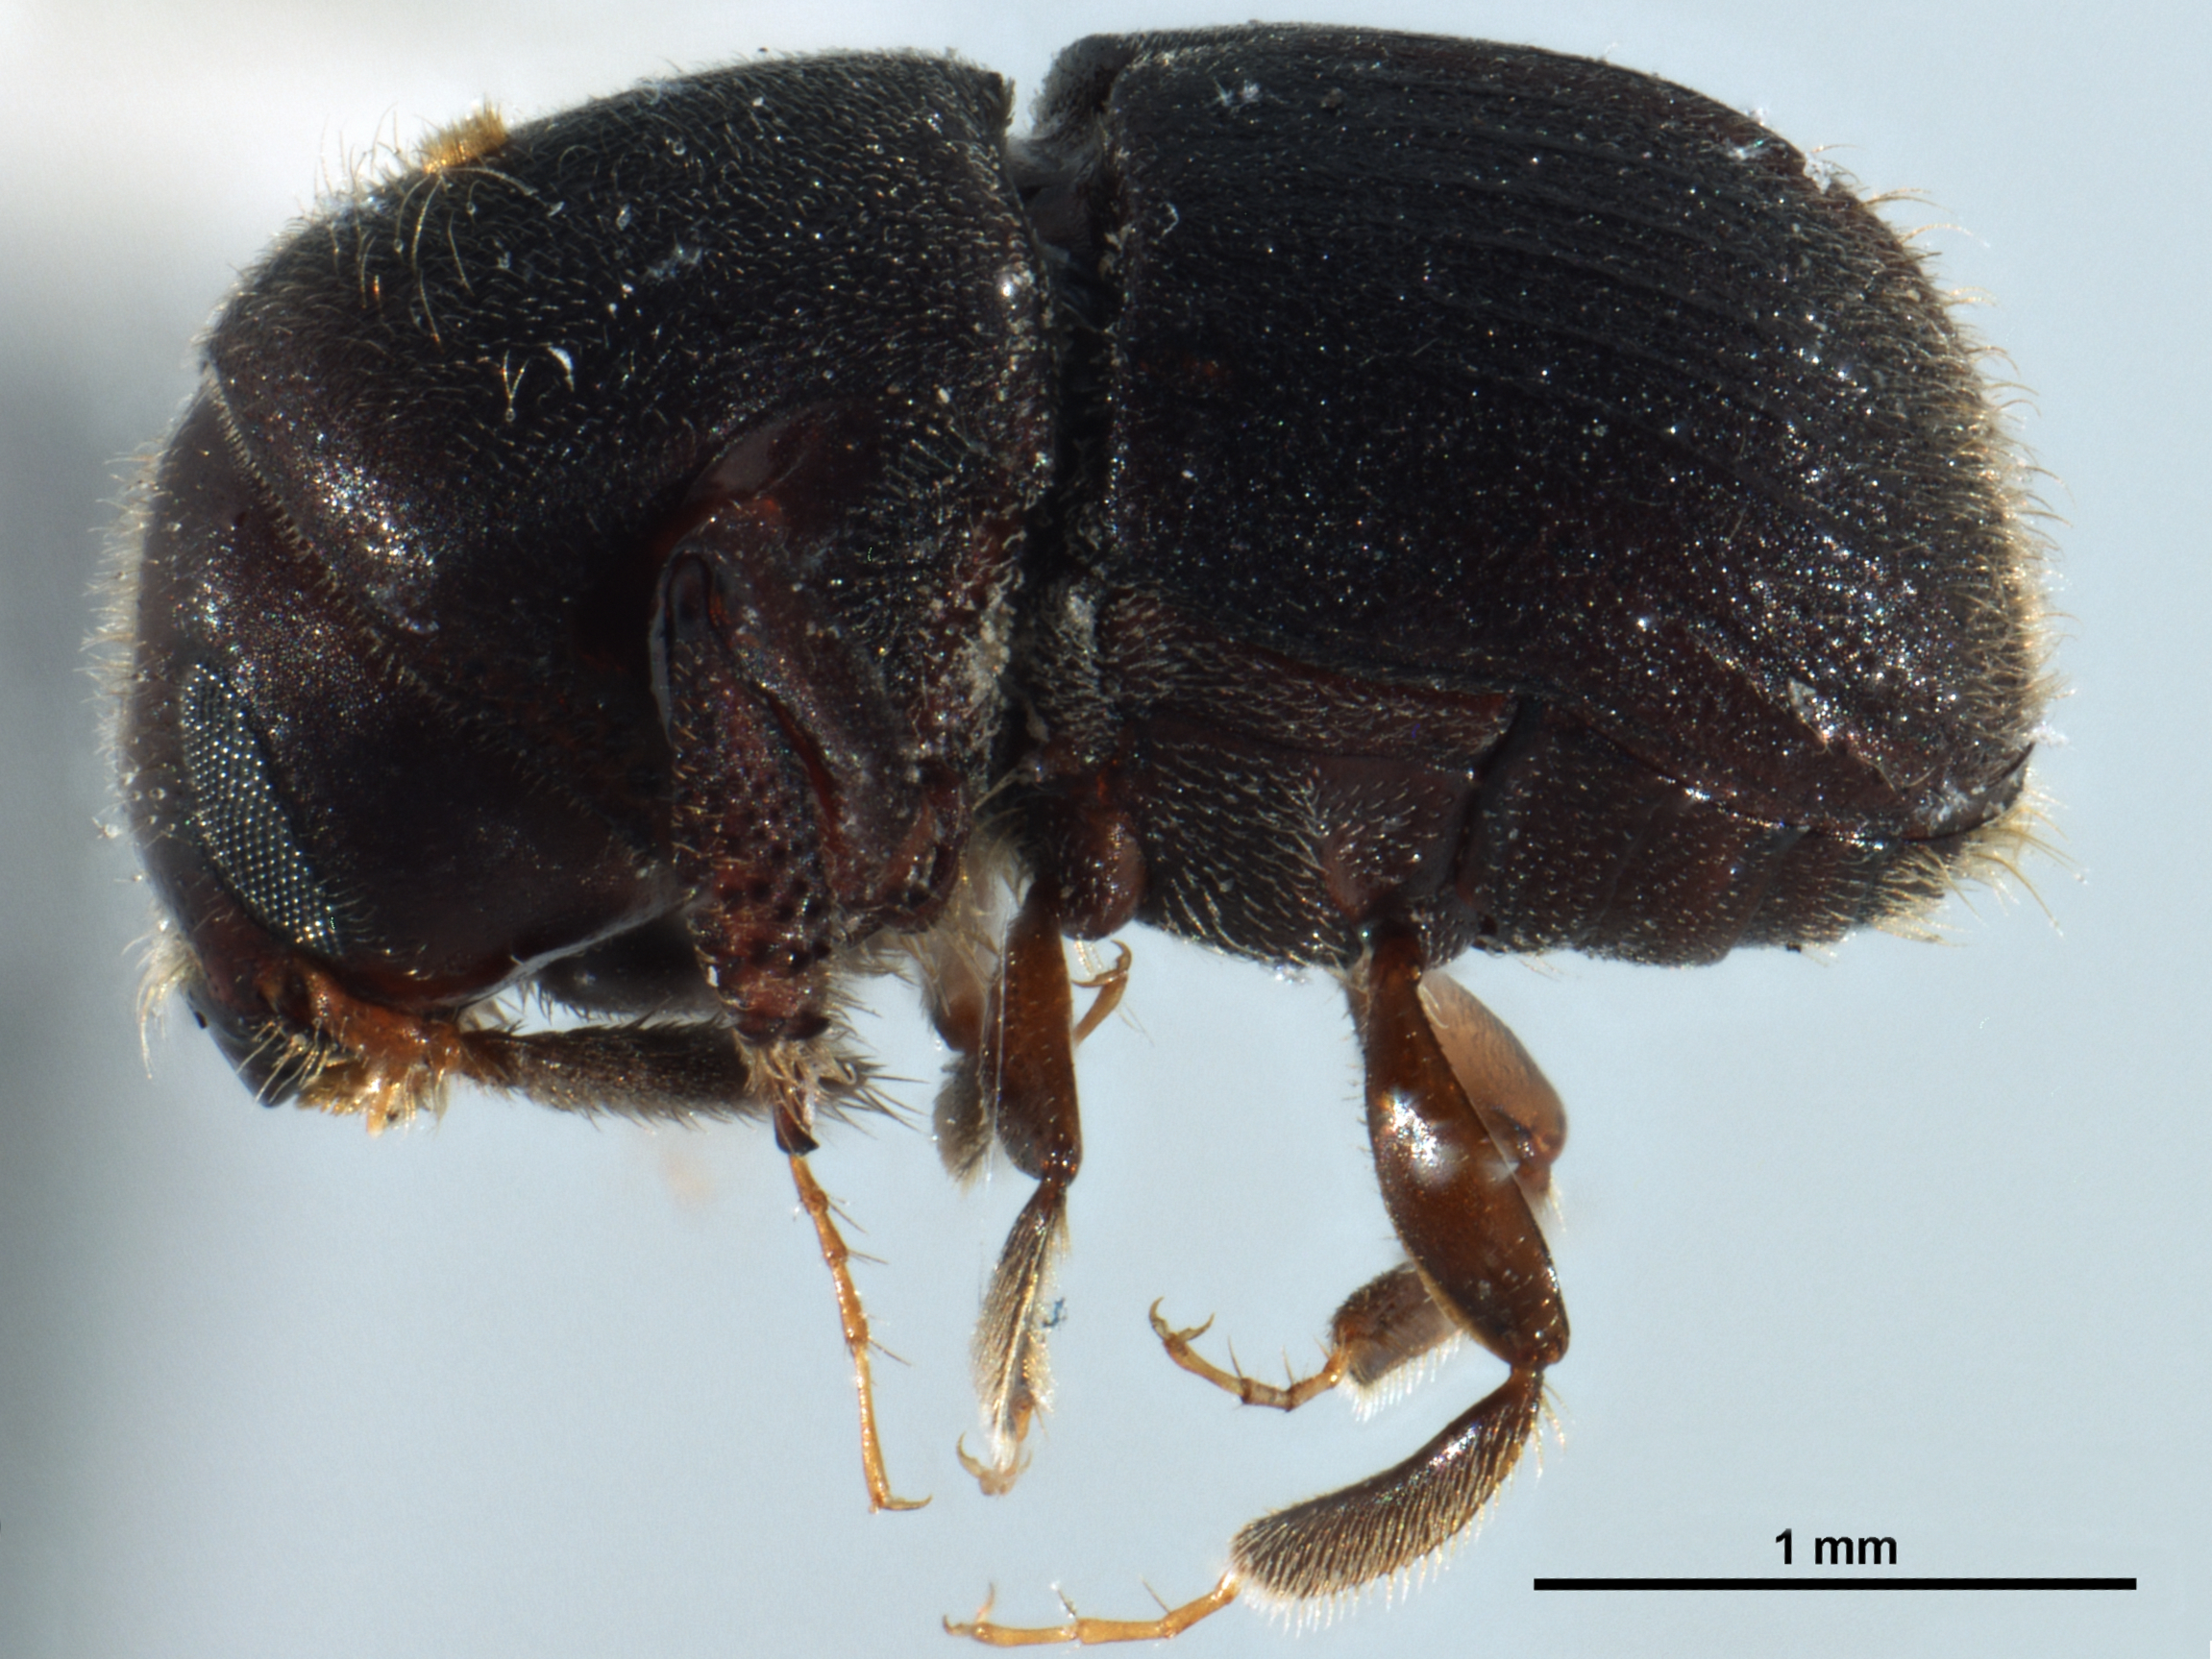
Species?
Scolytoplatypus papuanus
